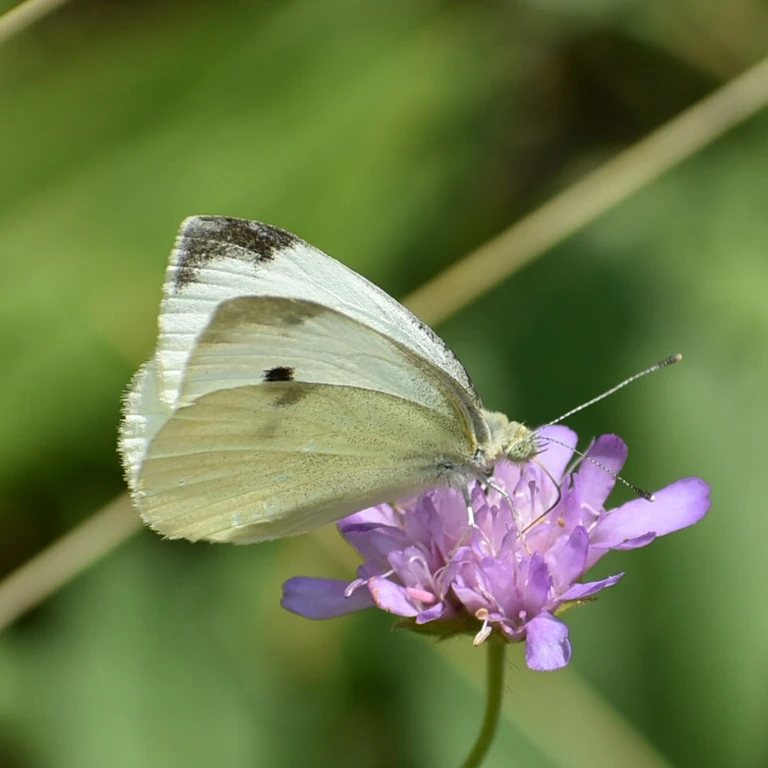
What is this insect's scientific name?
Pieris rapae
